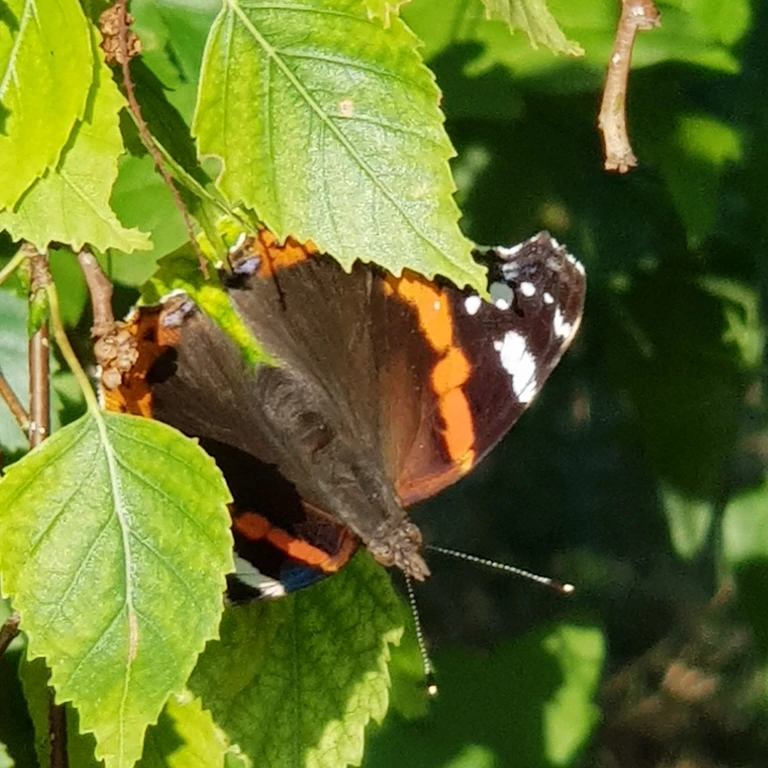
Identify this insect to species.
Vanessa atalanta
